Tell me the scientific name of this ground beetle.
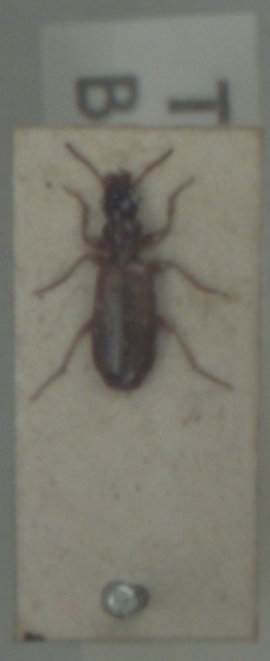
Paradromius linearis
